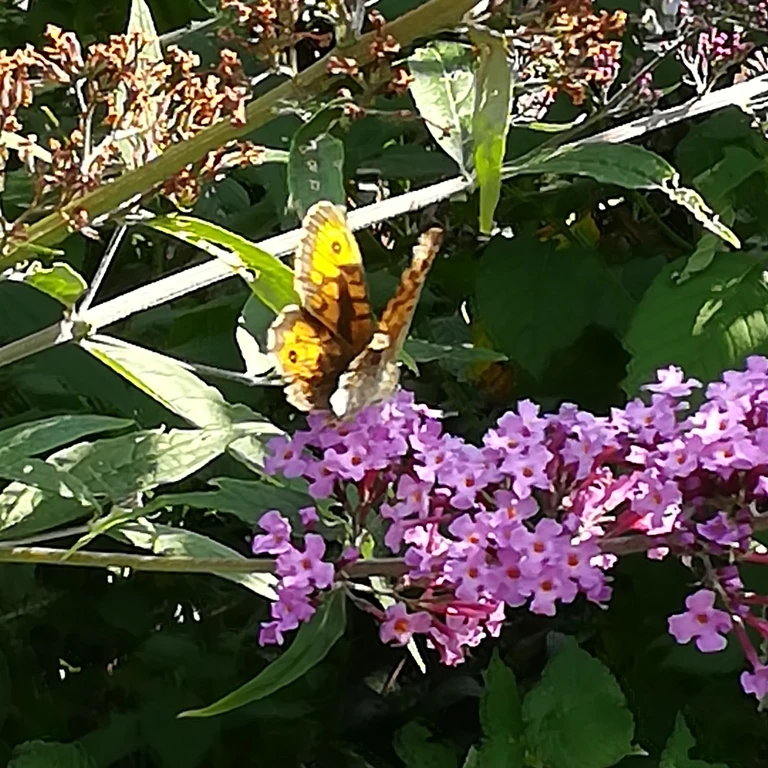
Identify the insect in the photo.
Lasiommata megera (also Pararge megera)
